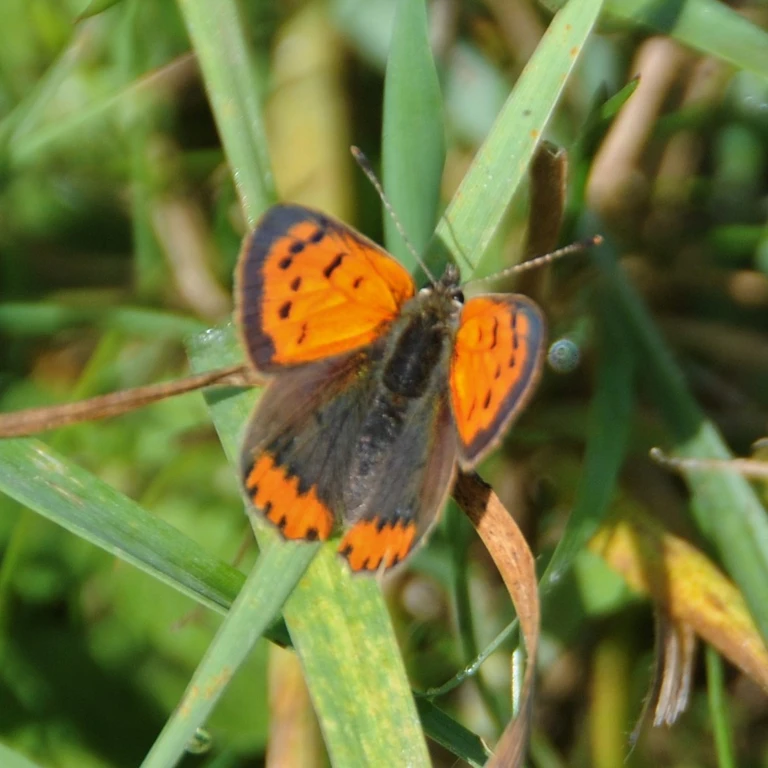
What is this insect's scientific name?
Lycaena phlaeas
